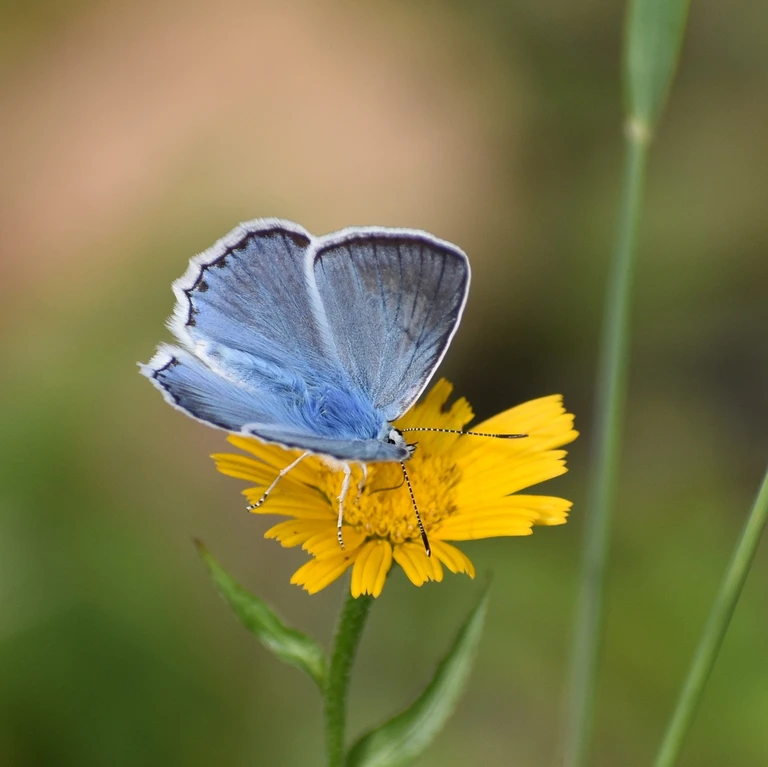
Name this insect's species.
Polyommatus daphnis
